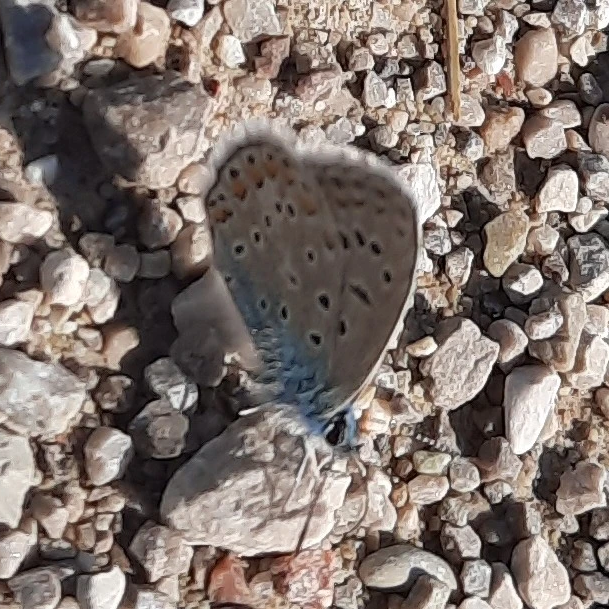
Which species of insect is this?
Polyommatus icarus
